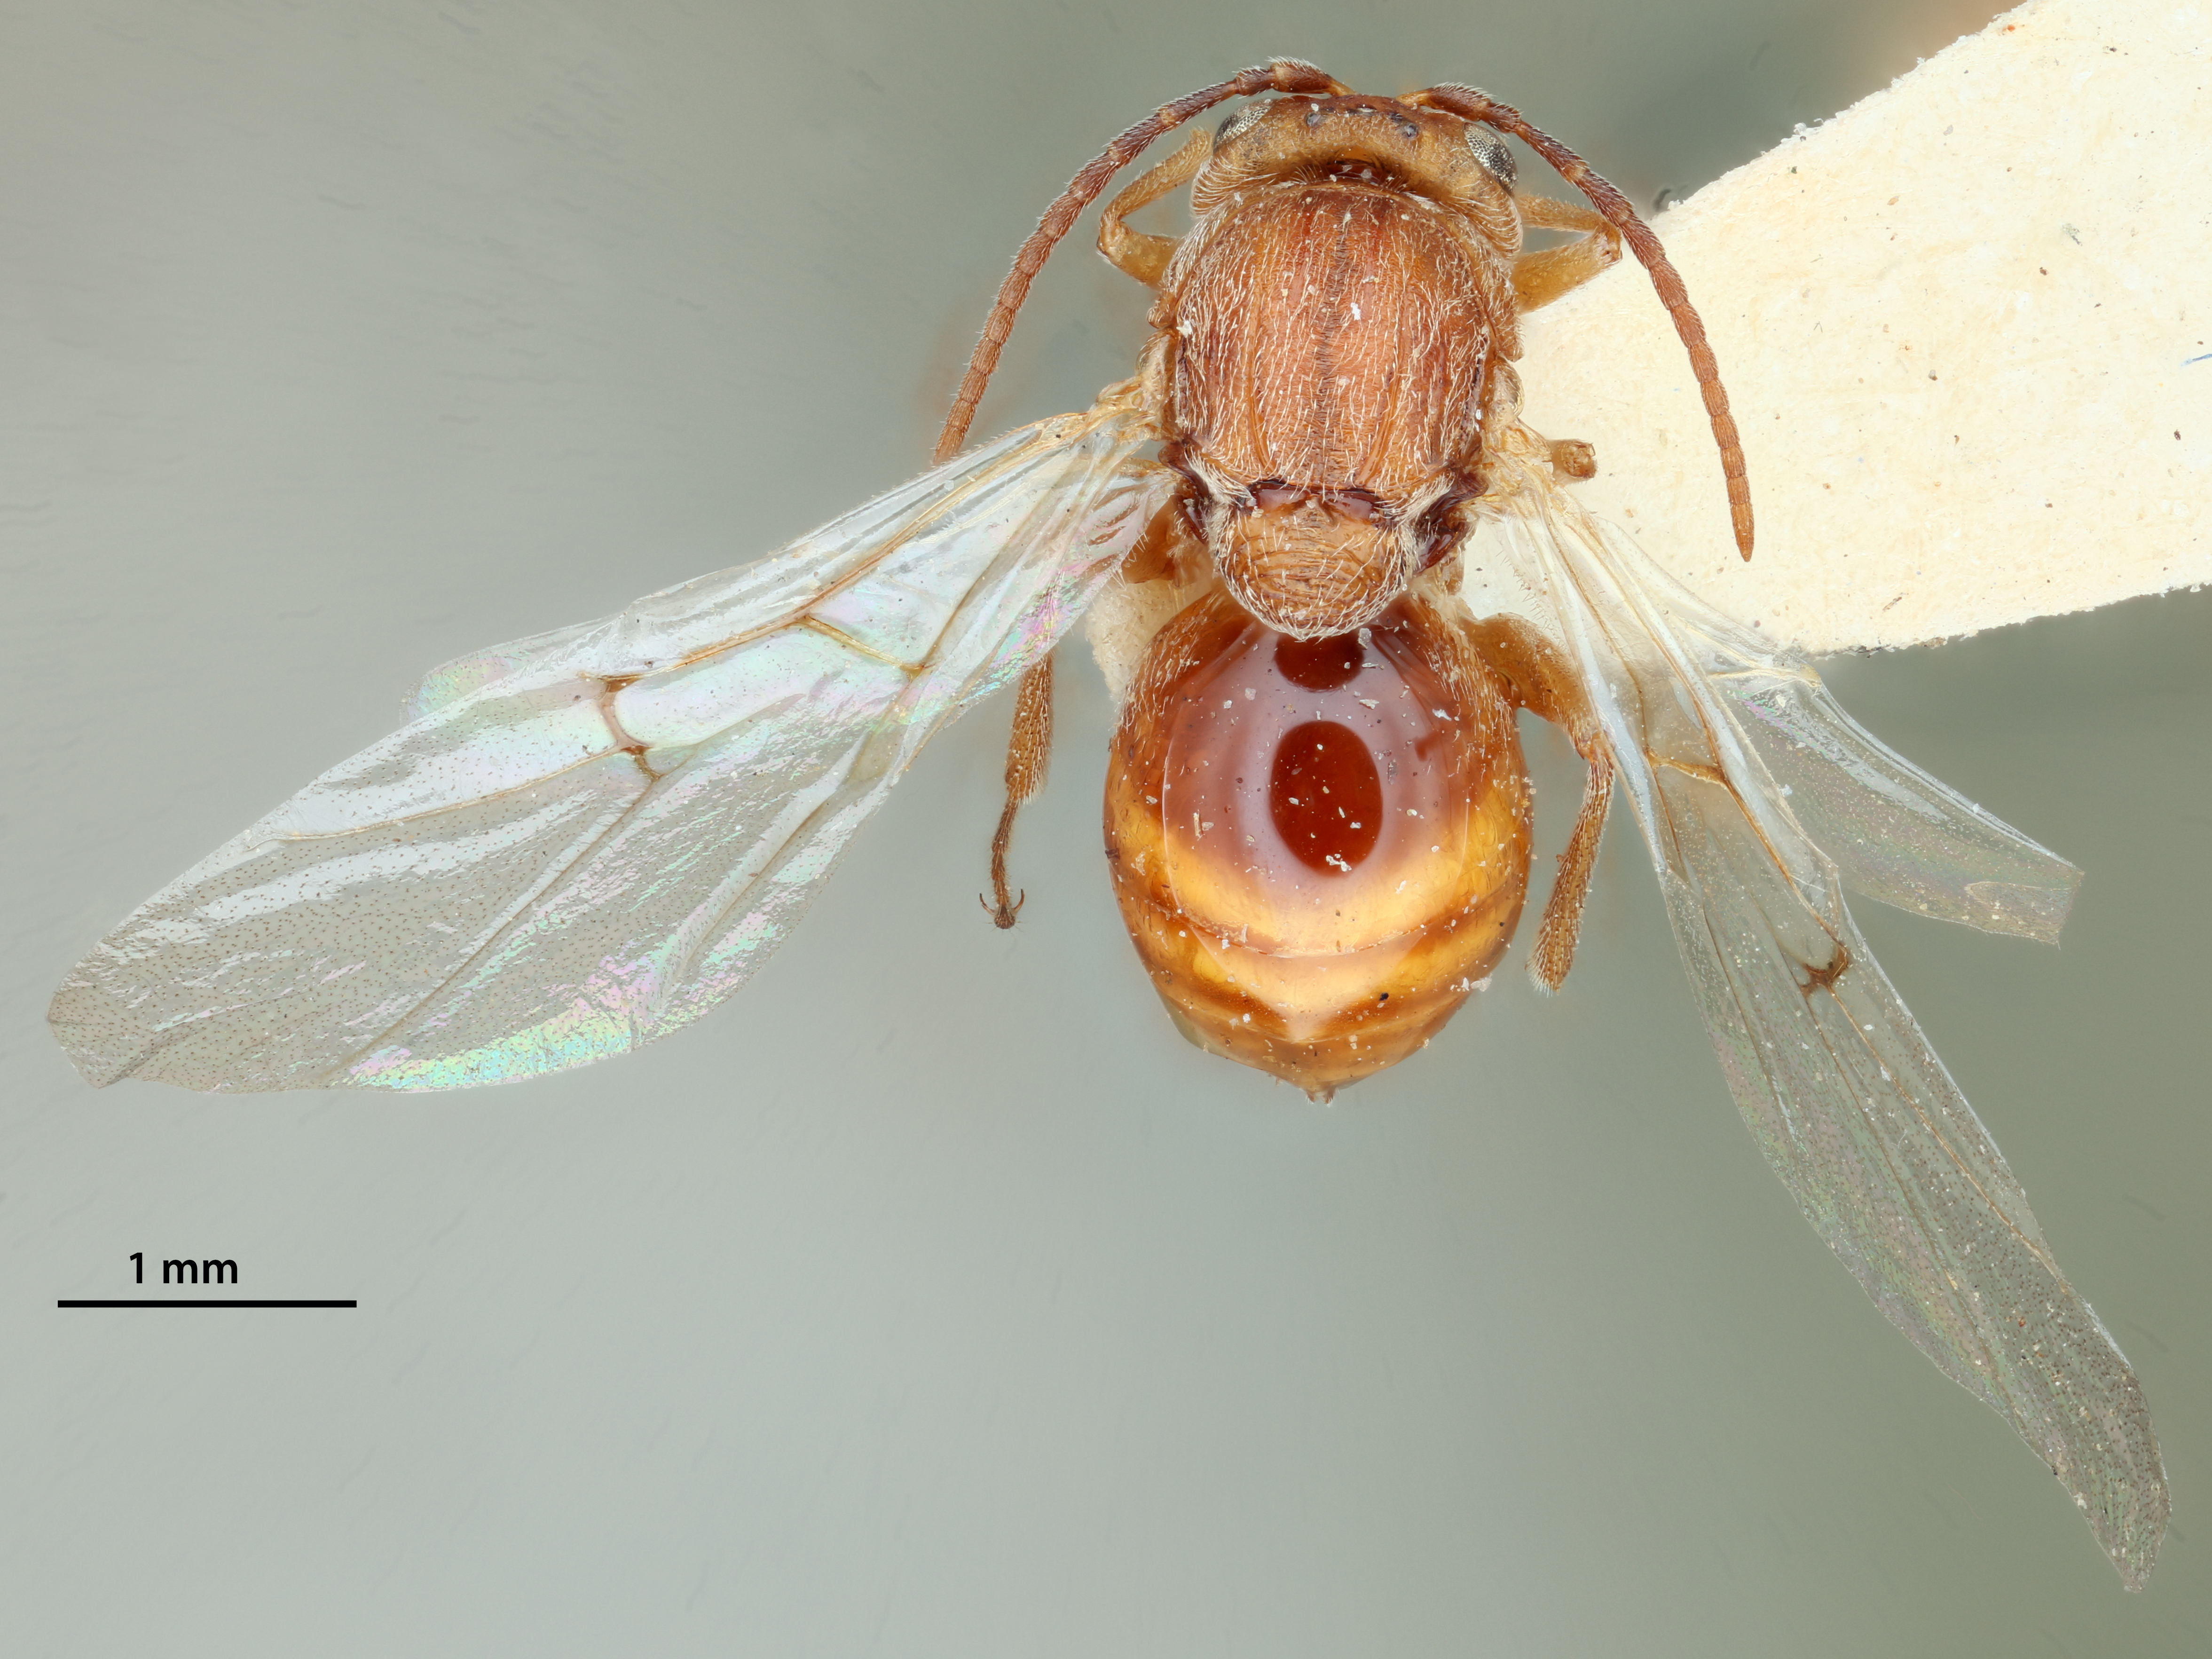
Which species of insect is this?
Callirhytis banalella
